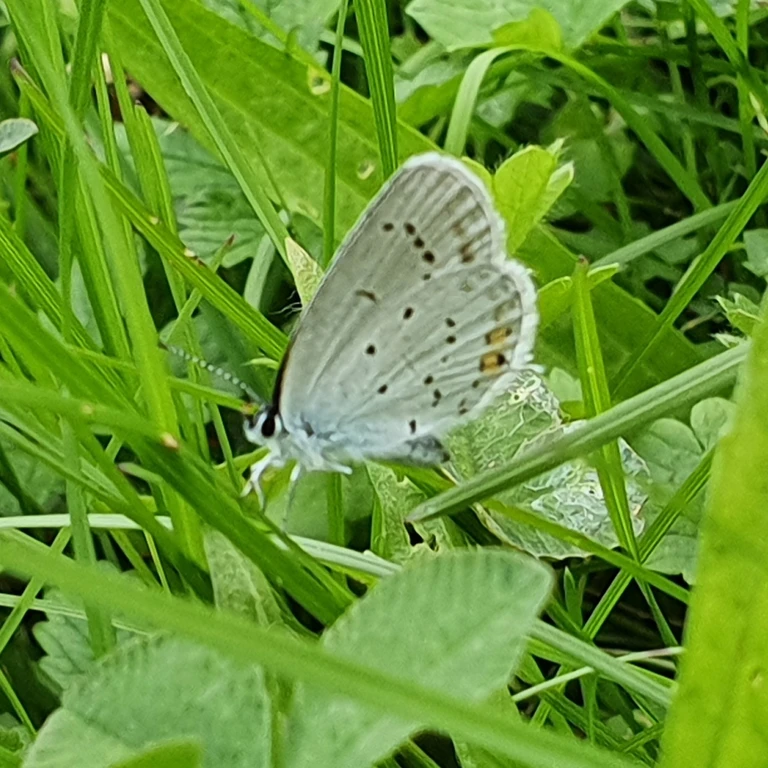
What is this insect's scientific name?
Cupido argiades (also Elkalyce argiades)
